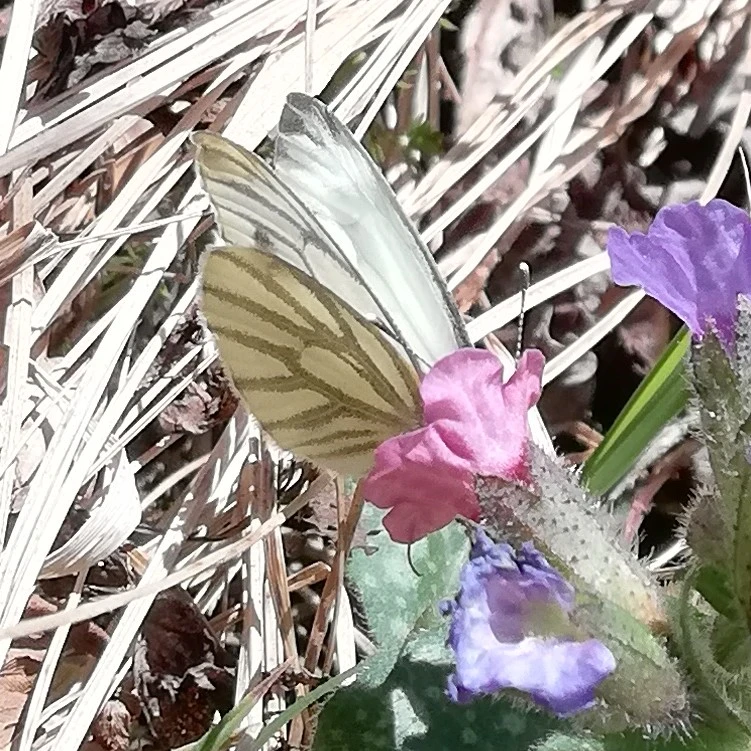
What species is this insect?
Pieris napi
